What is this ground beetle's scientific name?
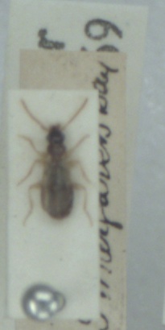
Philorhizus notatus
